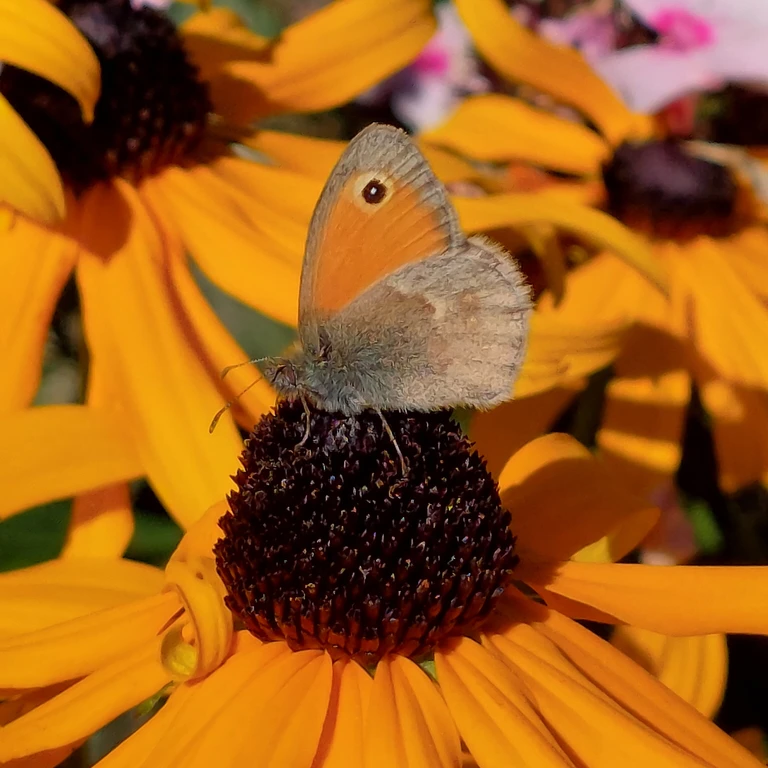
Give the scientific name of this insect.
Coenonympha pamphilus
